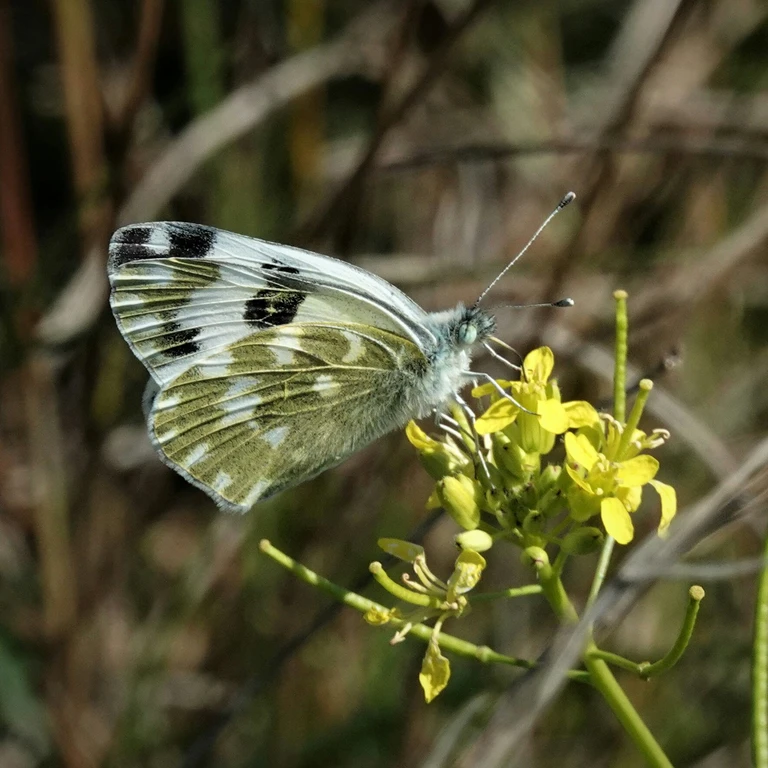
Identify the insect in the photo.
Pontia edusa
